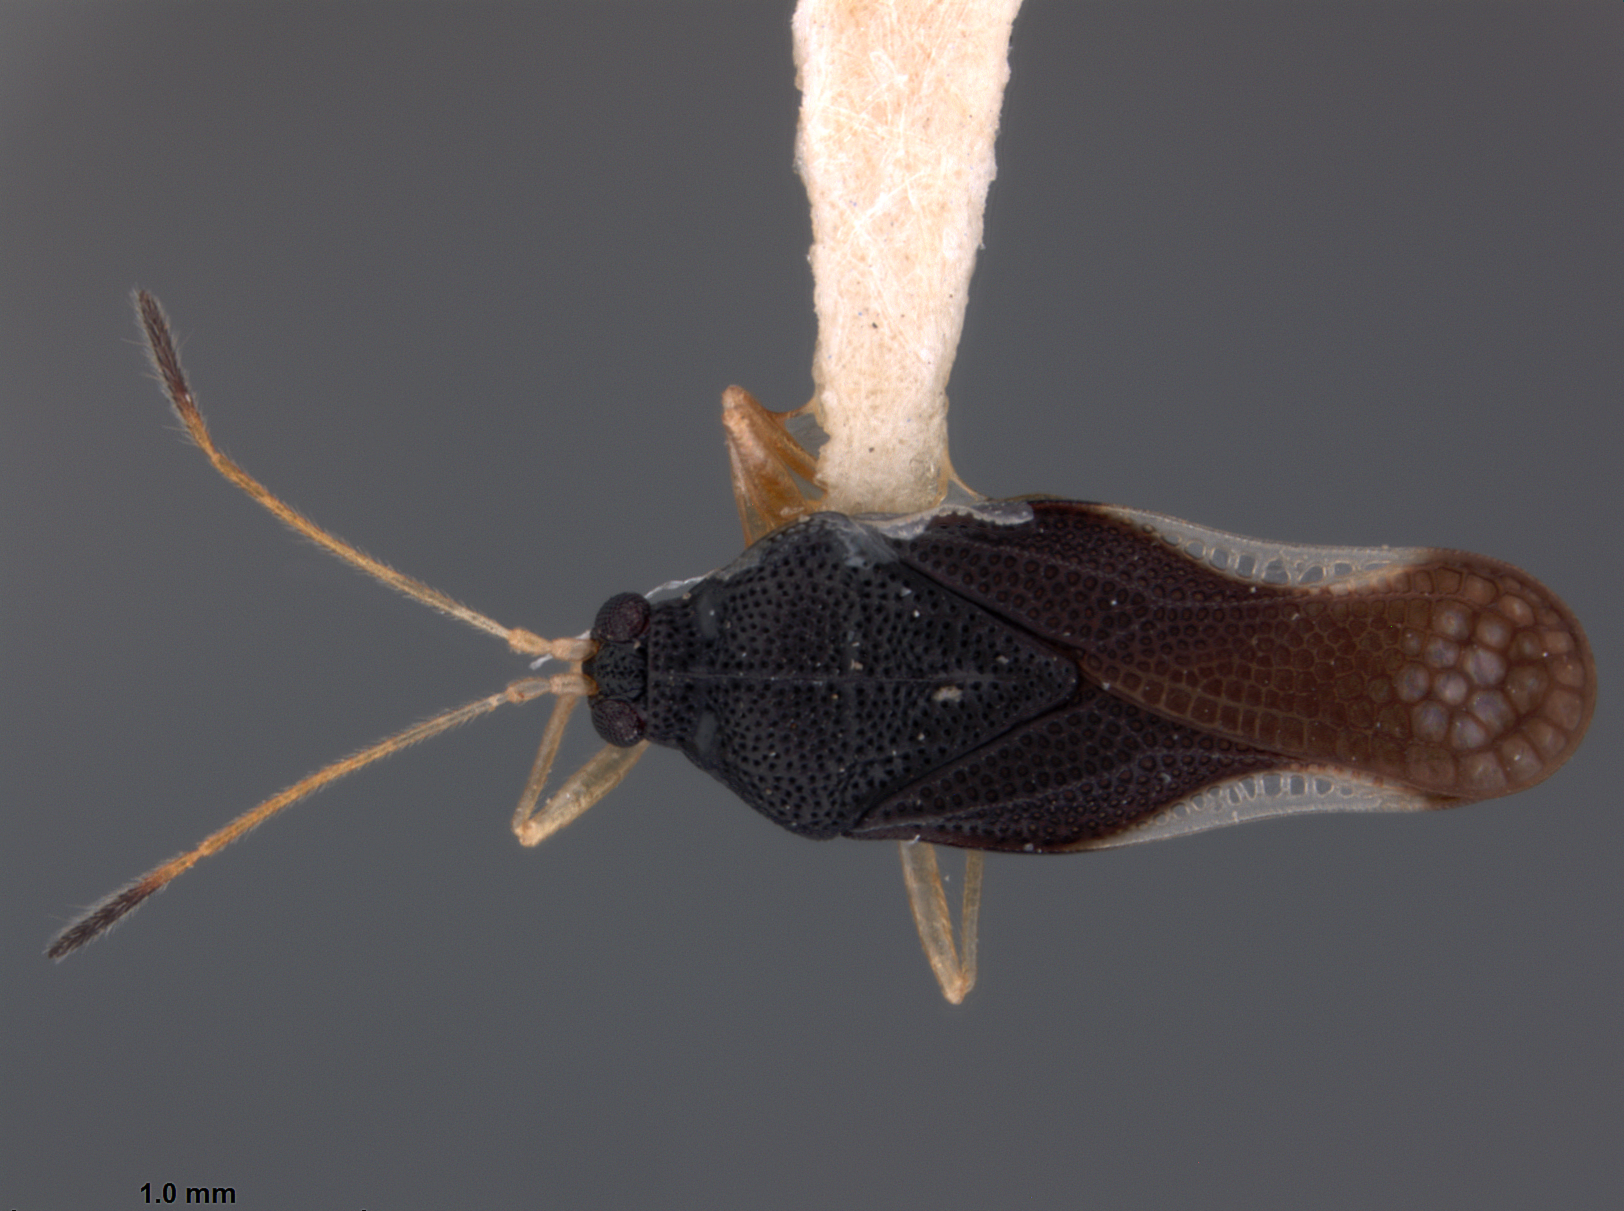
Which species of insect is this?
Amblystira machalana
